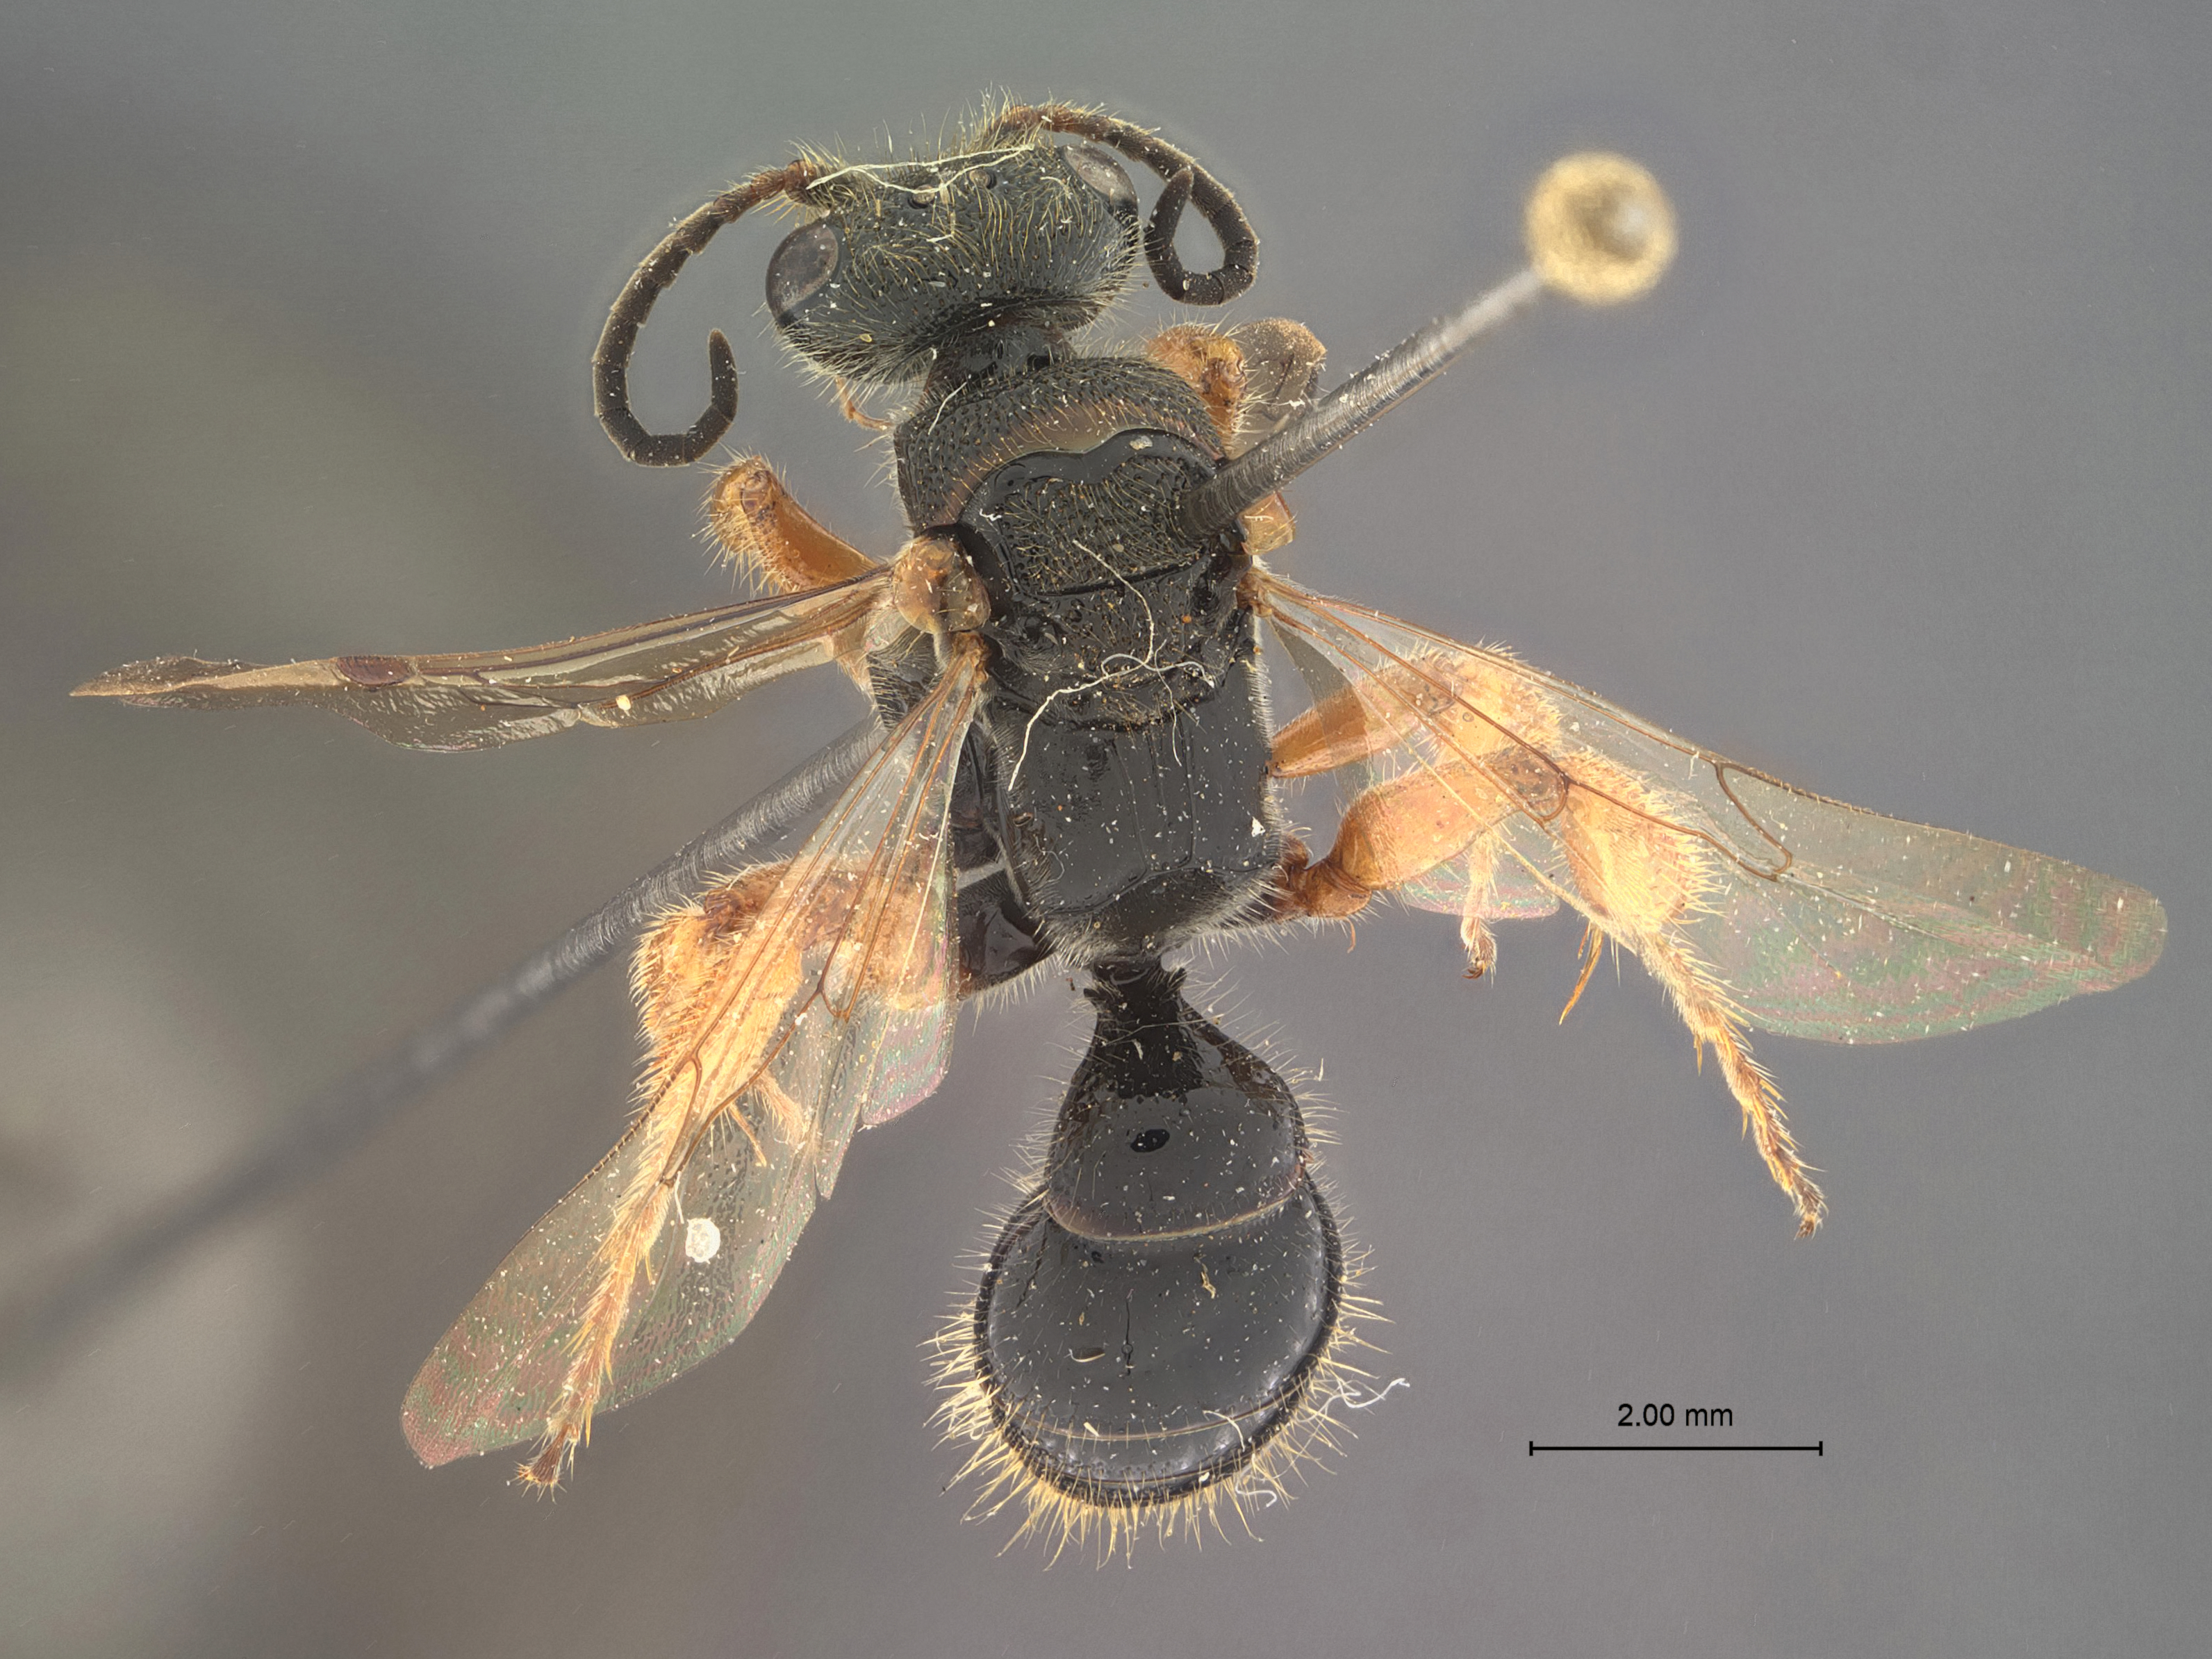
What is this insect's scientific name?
Tiphia tsunekii
